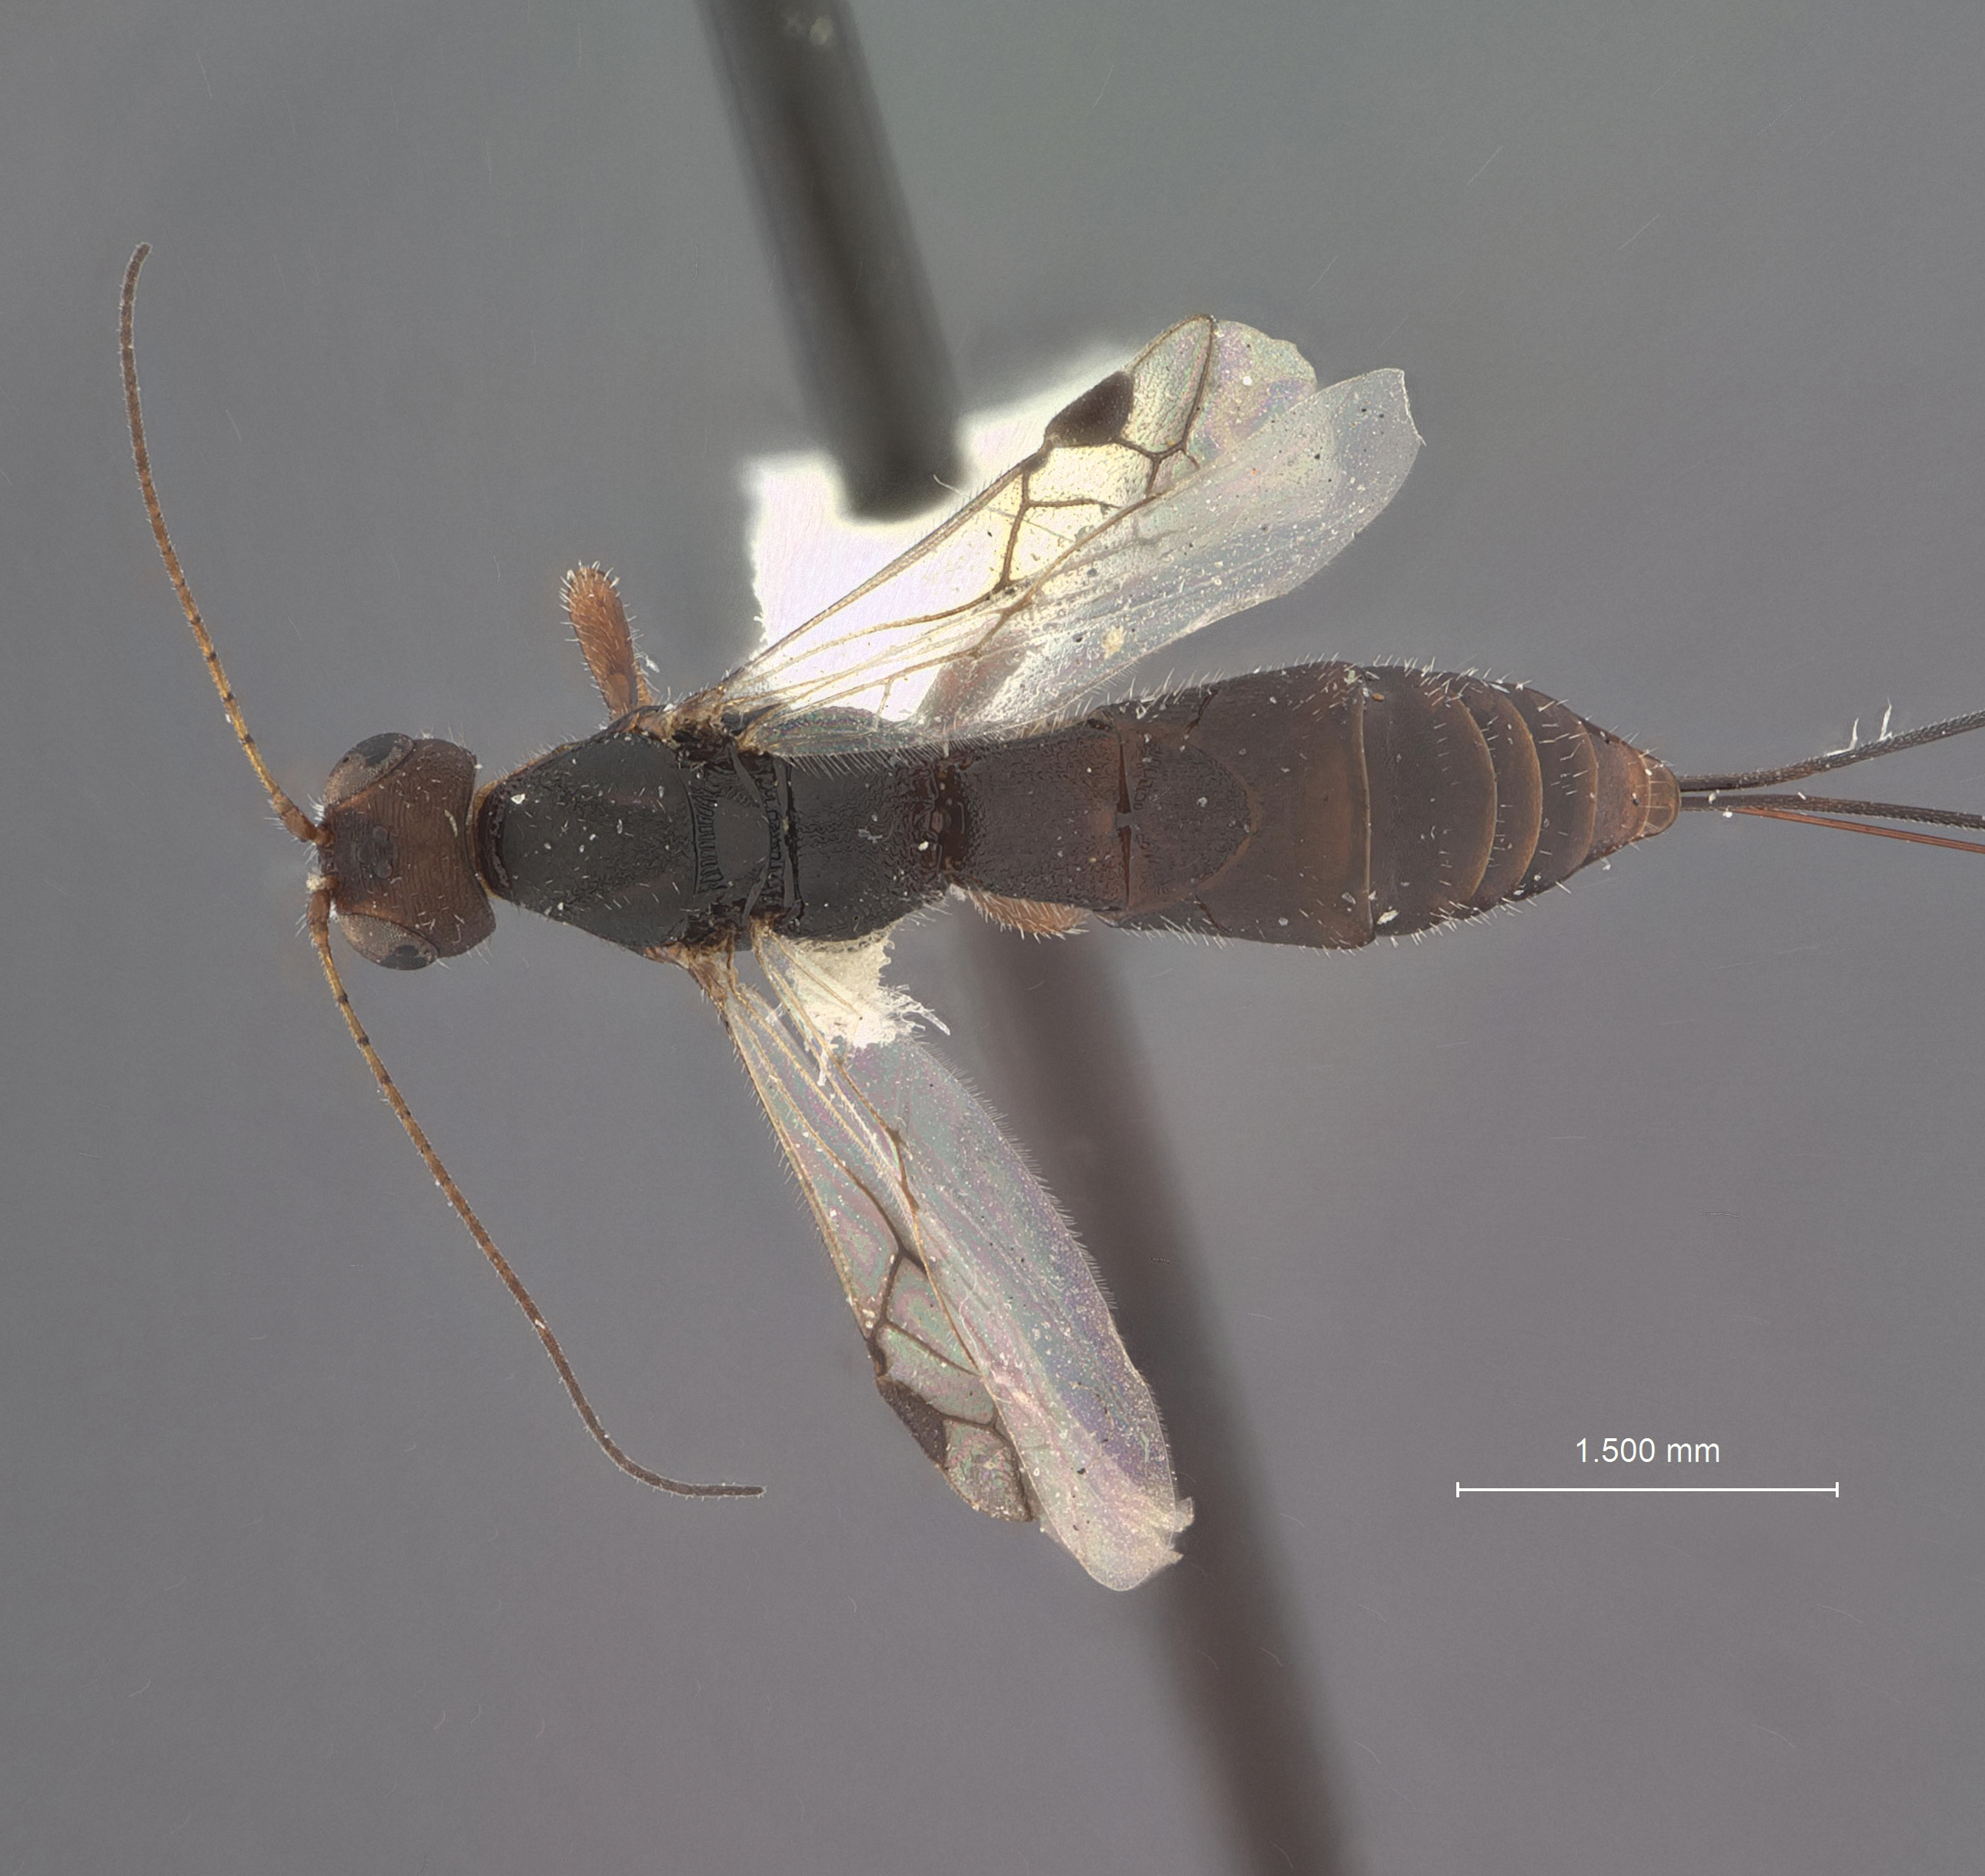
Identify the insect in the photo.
Russellia prosopidis
